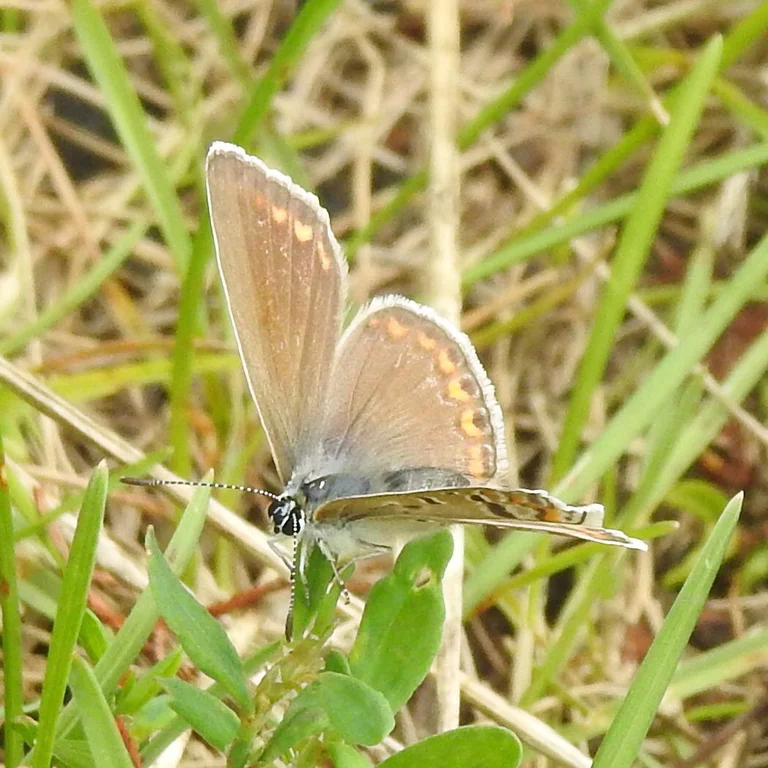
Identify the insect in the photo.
Polyommatus icarus
